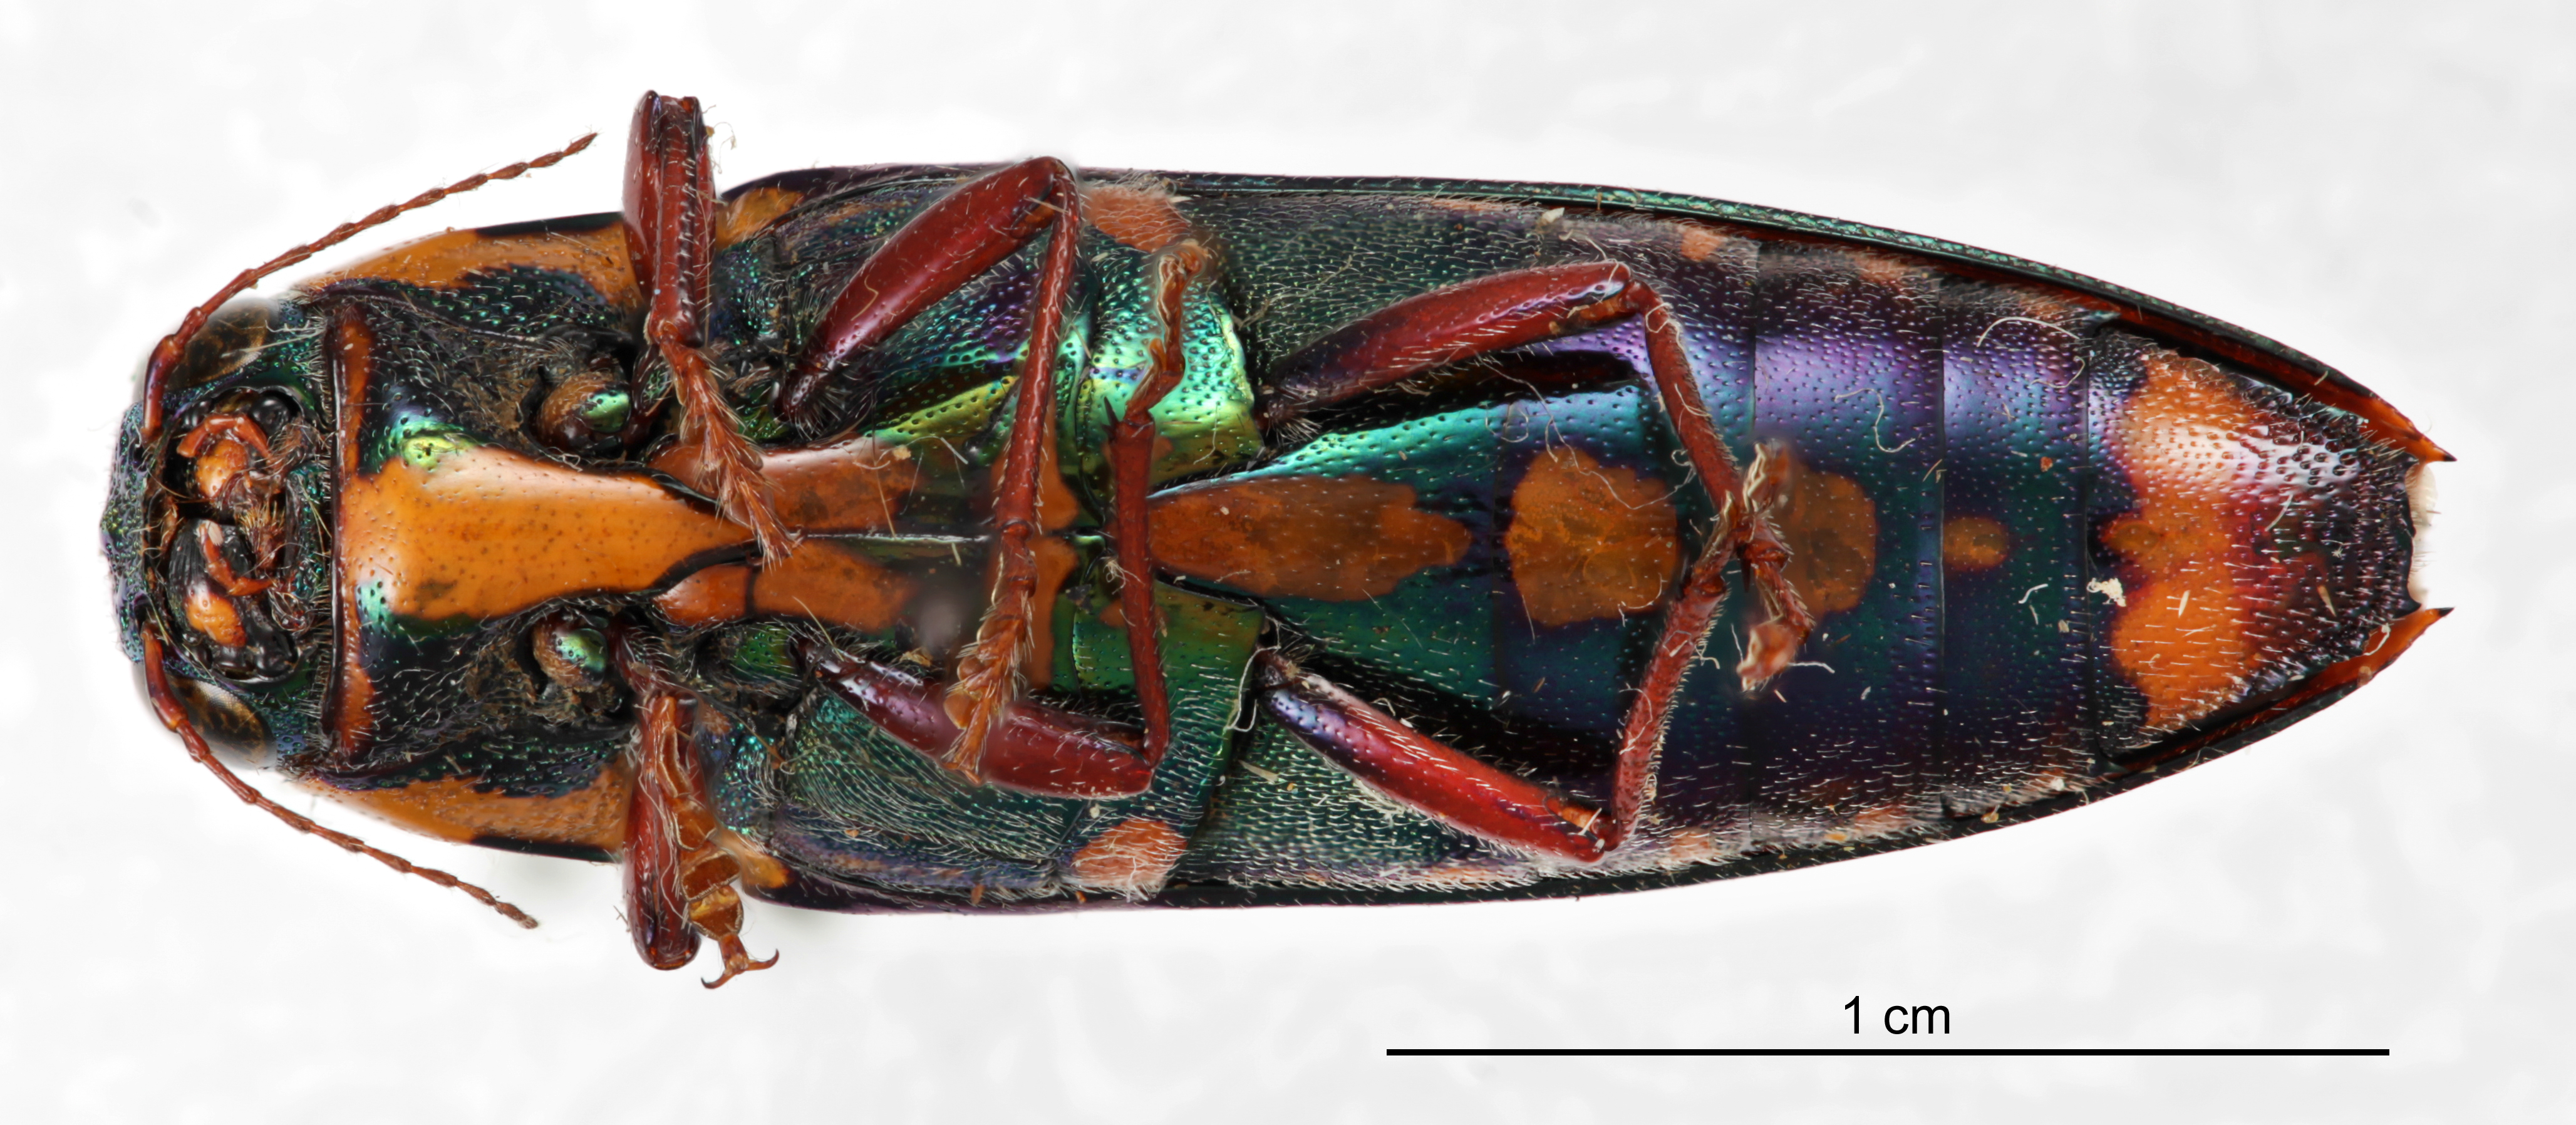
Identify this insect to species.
Buprestis rufipes
